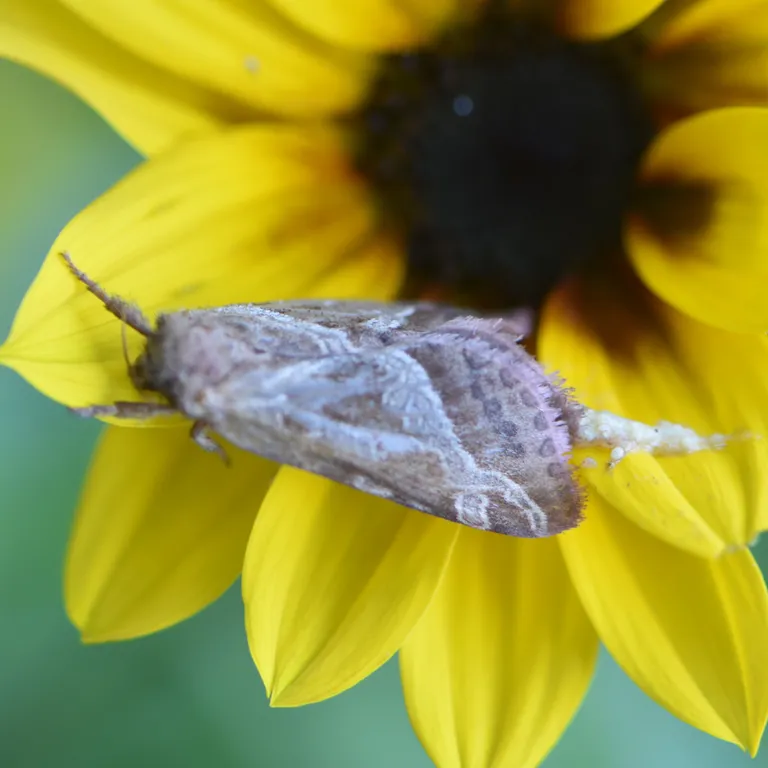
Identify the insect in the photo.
Triodia sylvina
